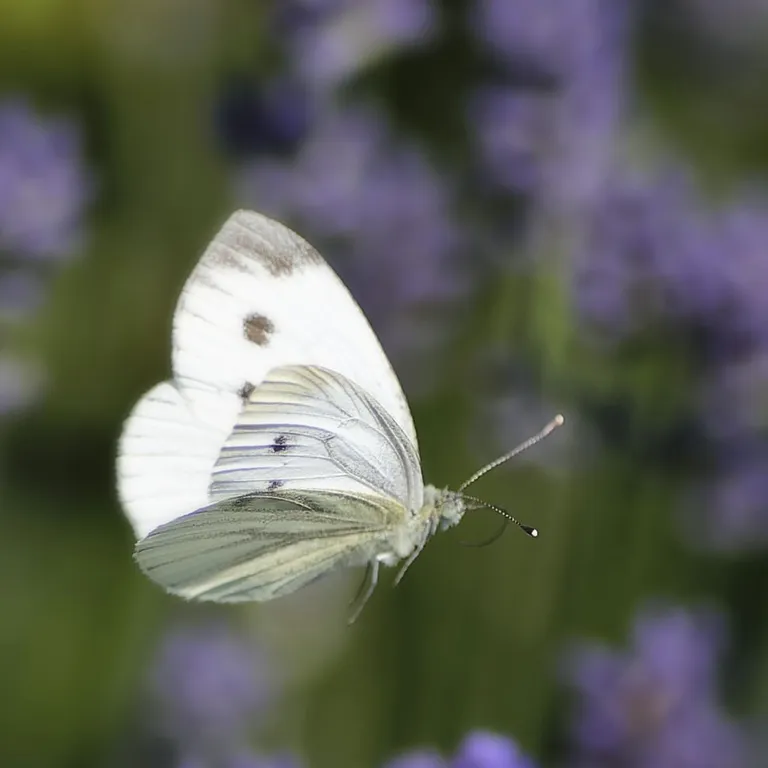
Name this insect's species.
Pieris napi
